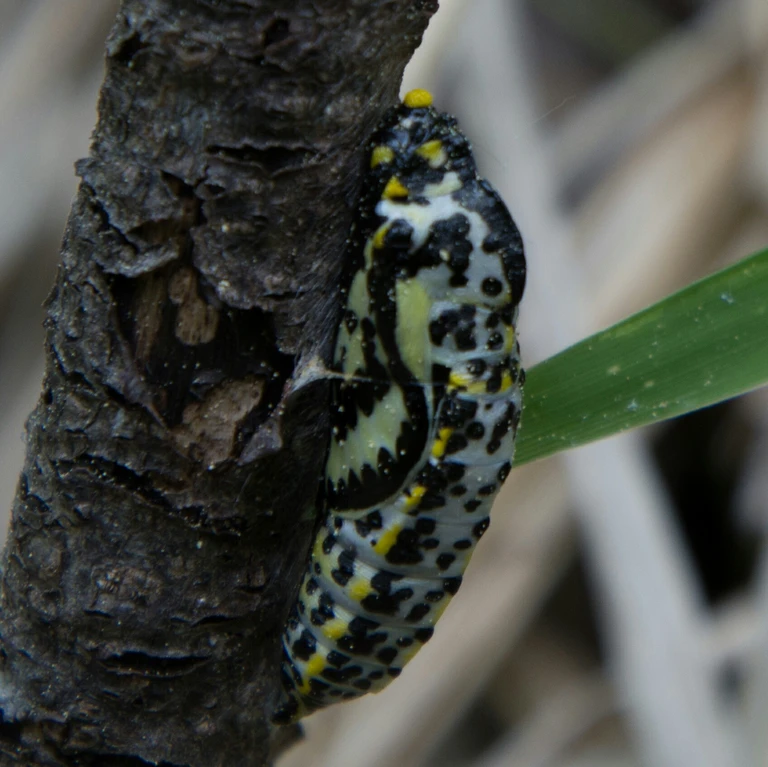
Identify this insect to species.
Aporia crataegi
